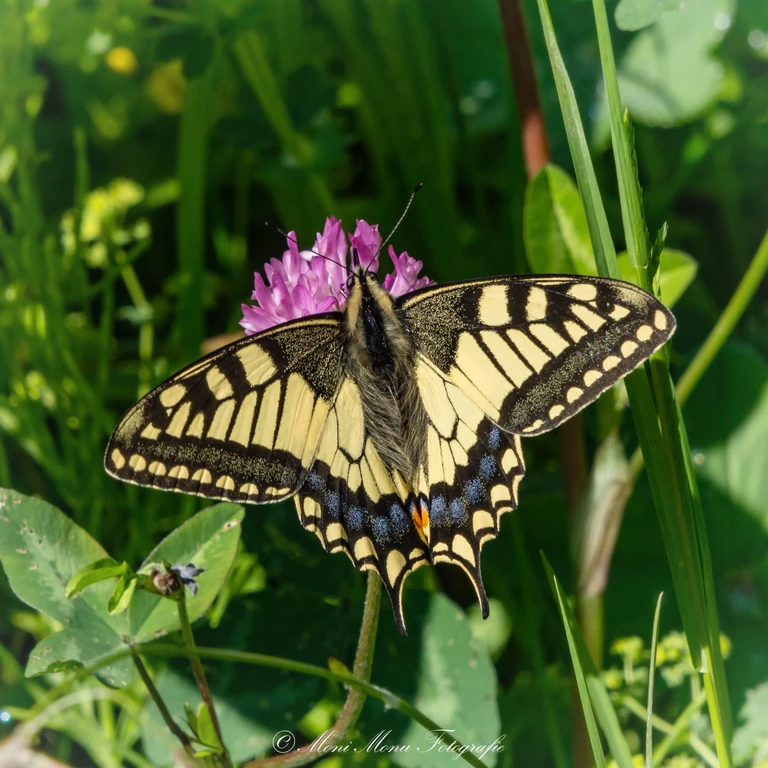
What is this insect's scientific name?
Papilio machaon
